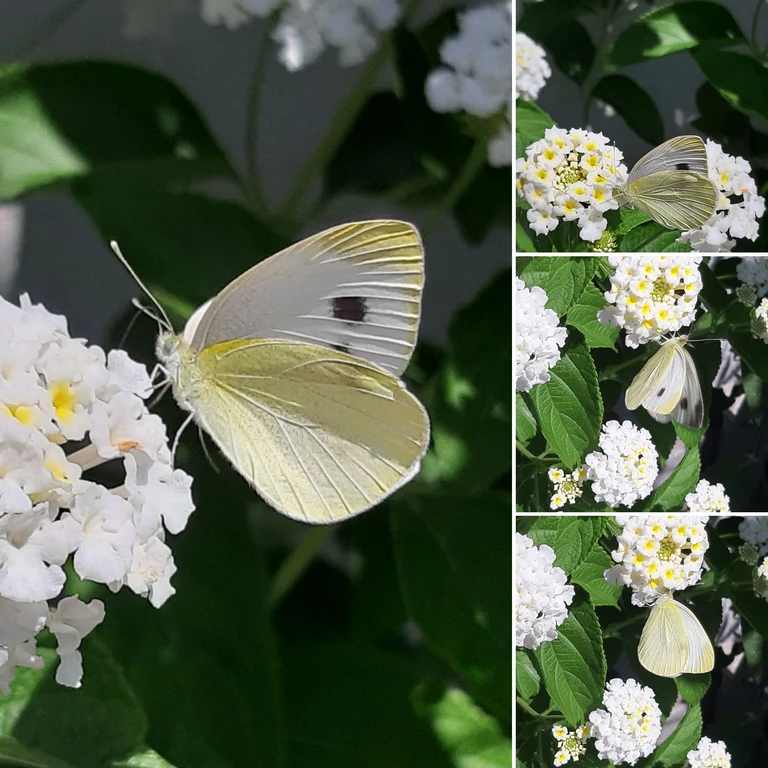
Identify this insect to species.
Pieris mannii
